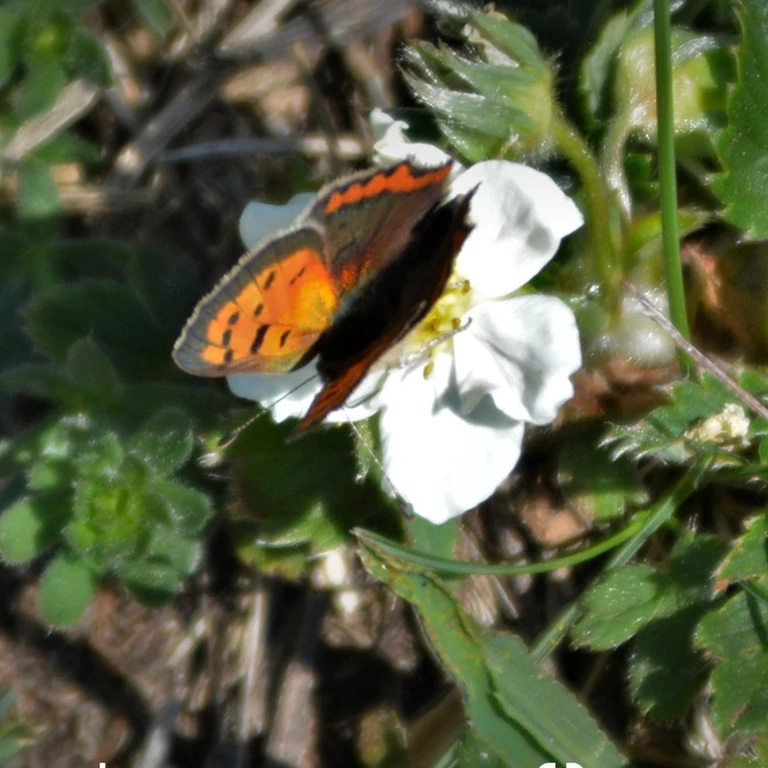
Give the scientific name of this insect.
Lycaena phlaeas
